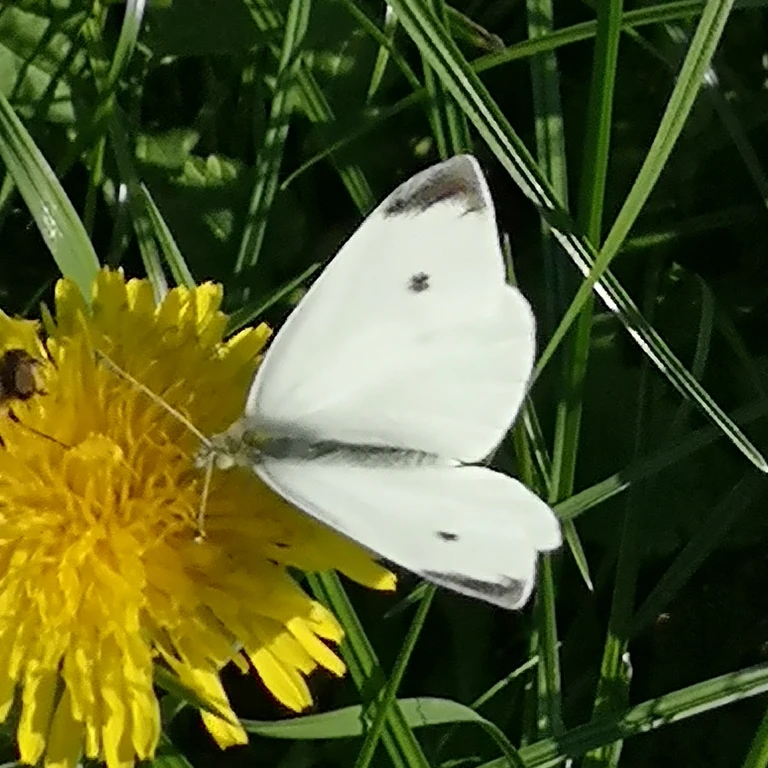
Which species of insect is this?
Pieris rapae
